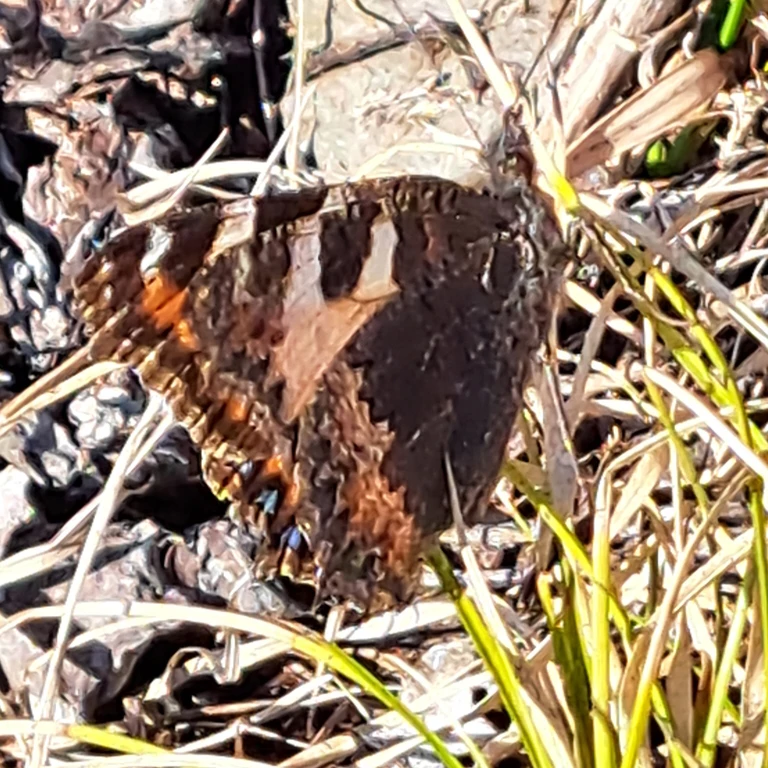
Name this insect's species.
Aglais urticae
